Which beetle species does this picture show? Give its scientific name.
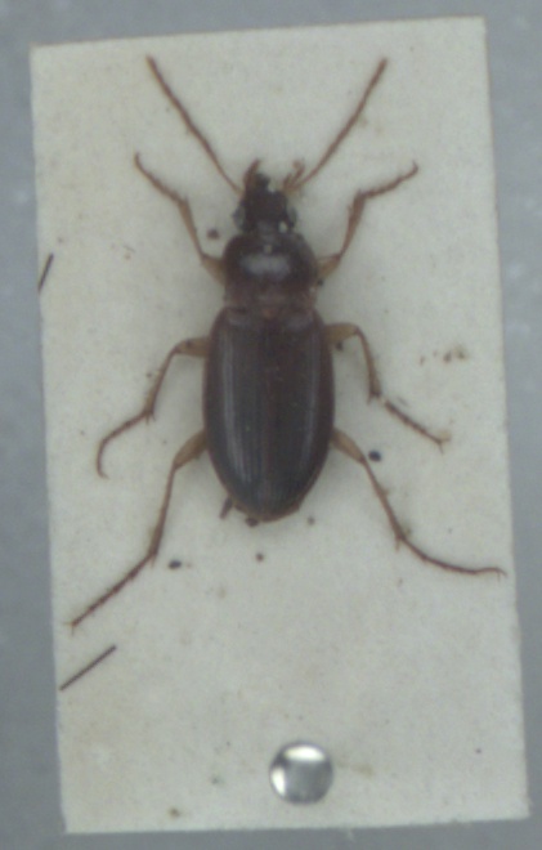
Calathus mollis
